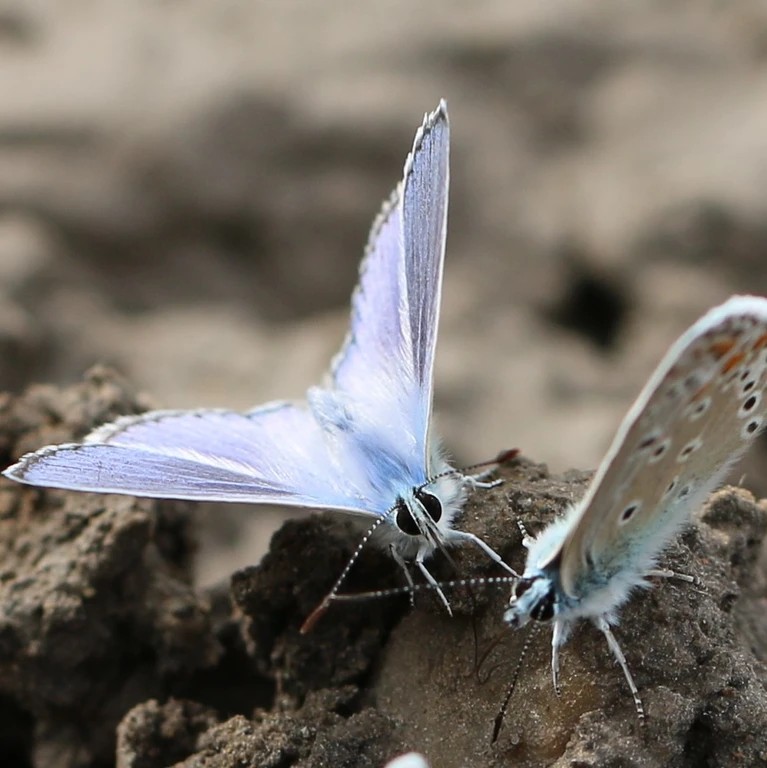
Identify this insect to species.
Polyommatus icarus
